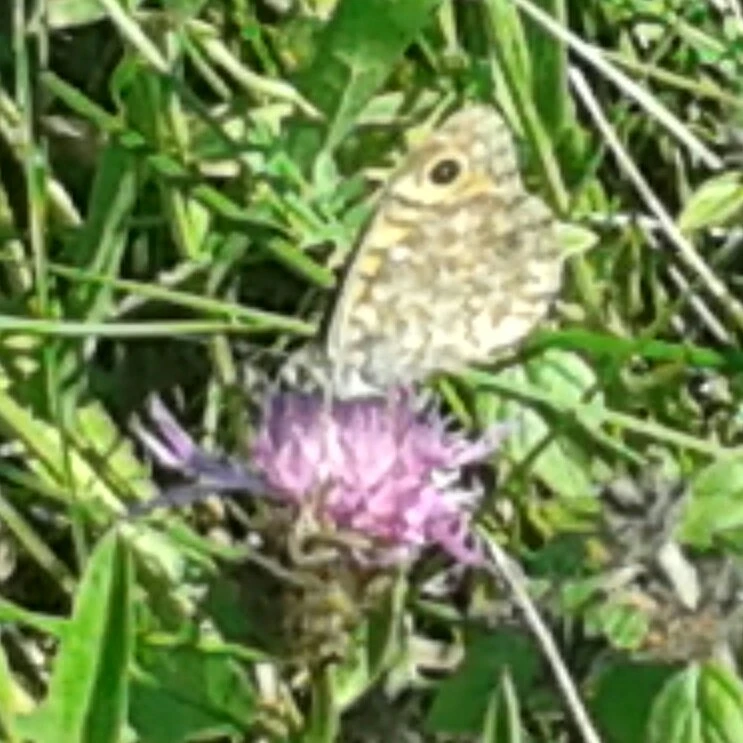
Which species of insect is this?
Lasiommata megera (also Pararge megera)
